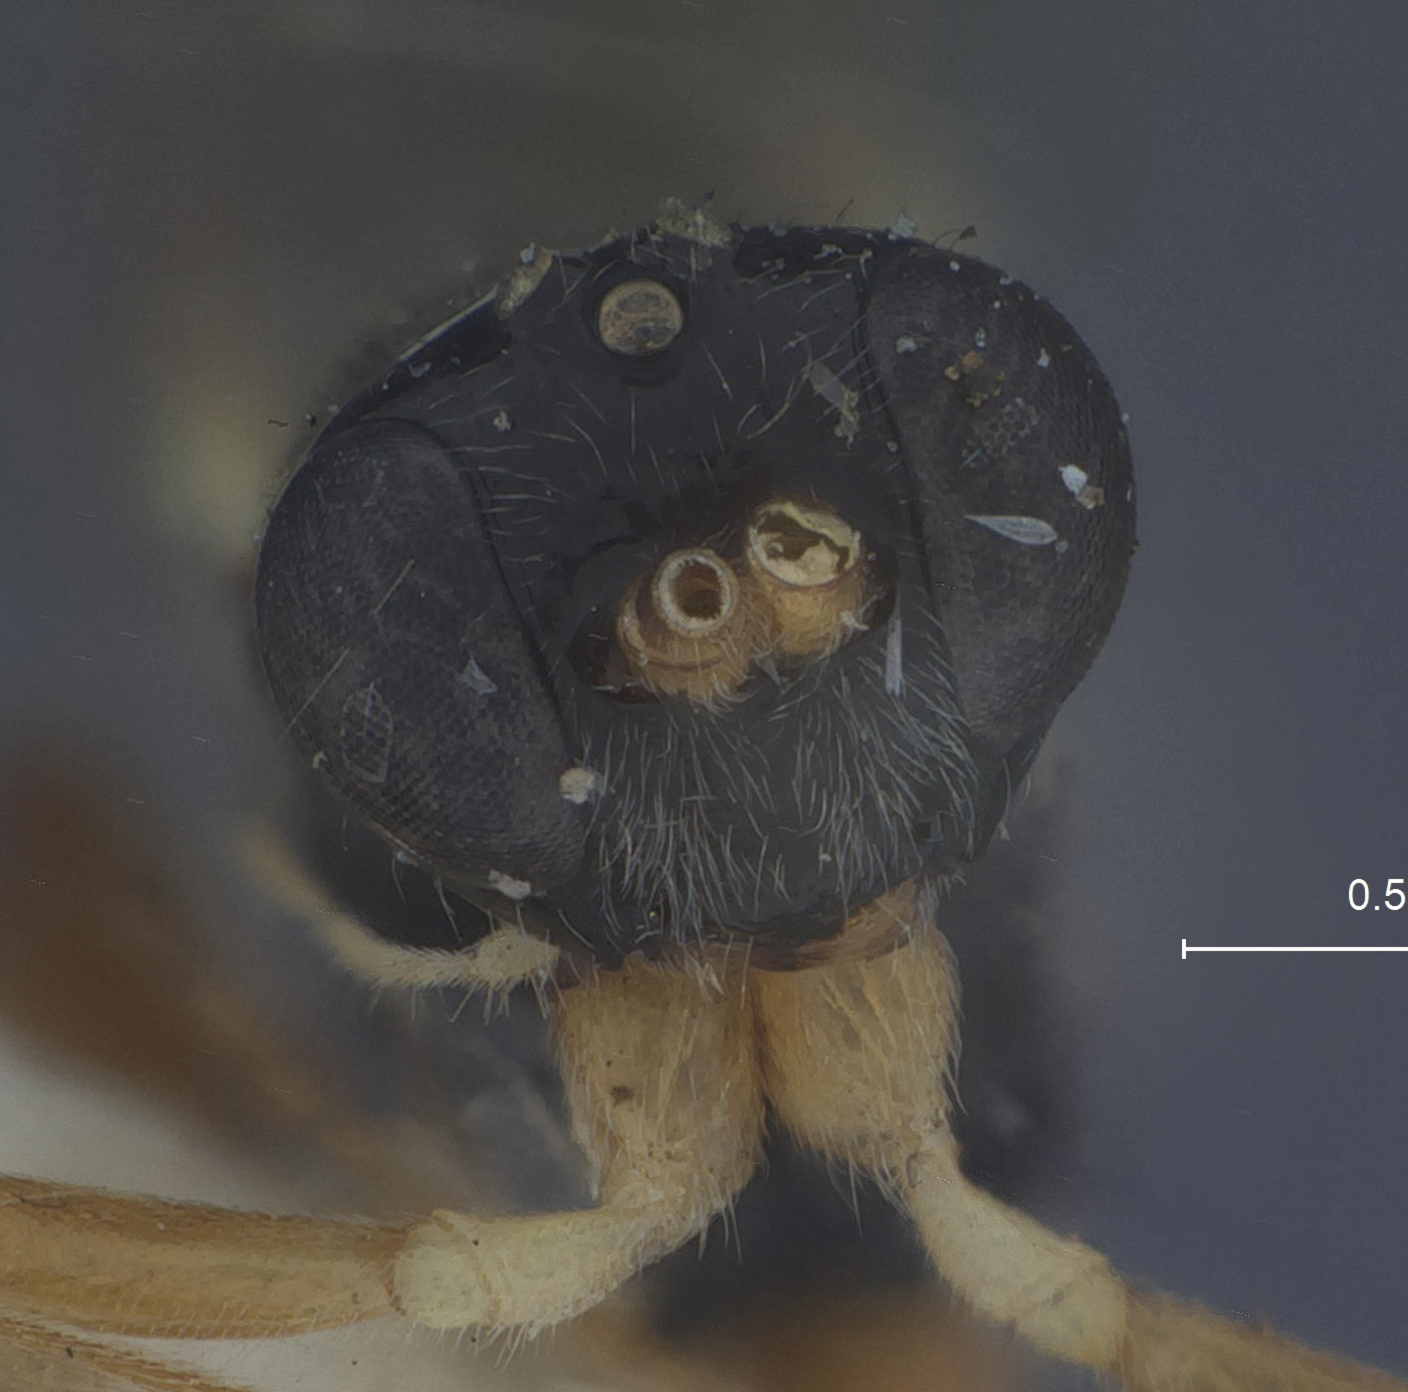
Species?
Hemiteles algonquinus
